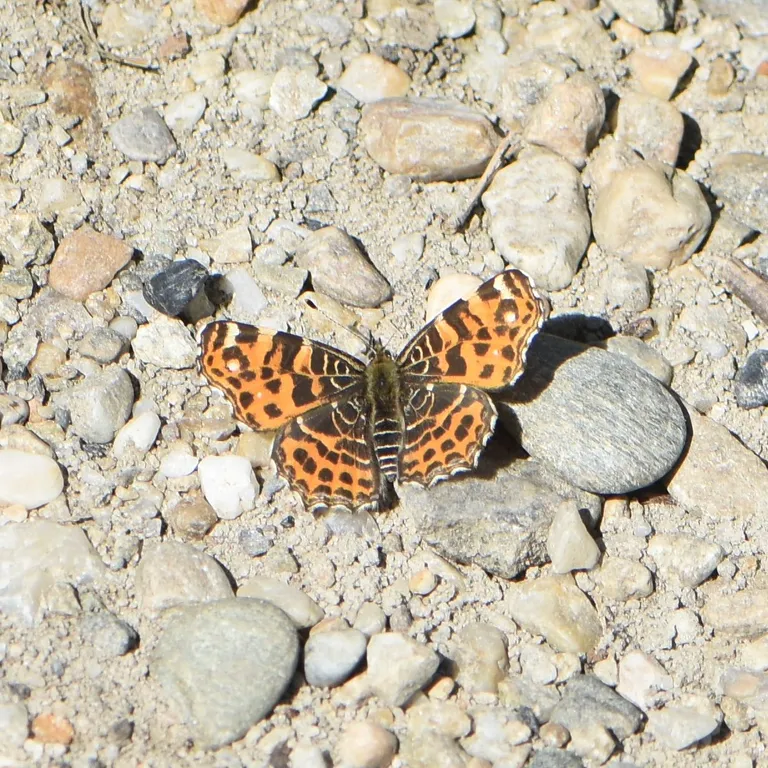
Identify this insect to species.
Araschnia levana
